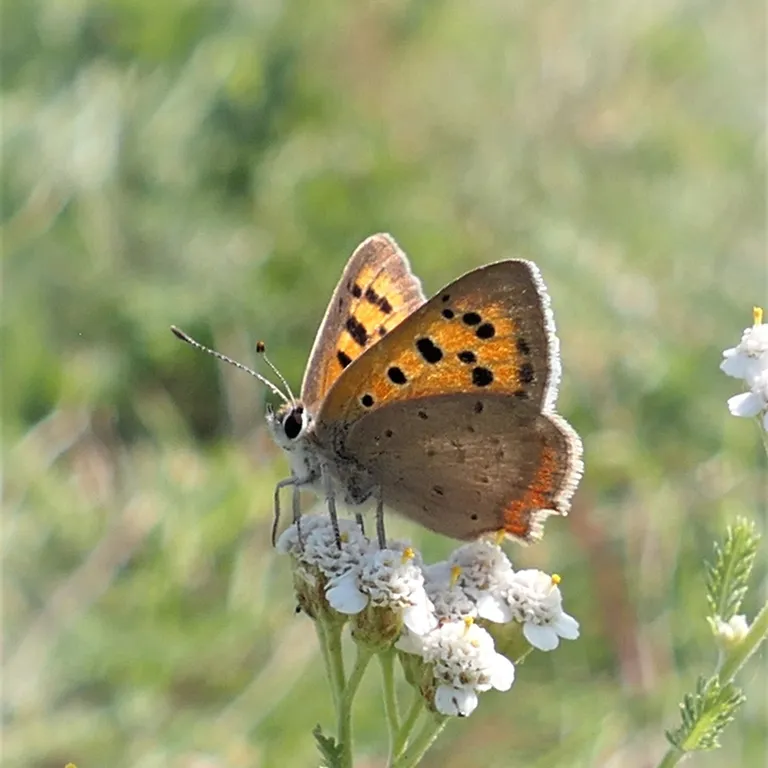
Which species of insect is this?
Lycaena phlaeas
